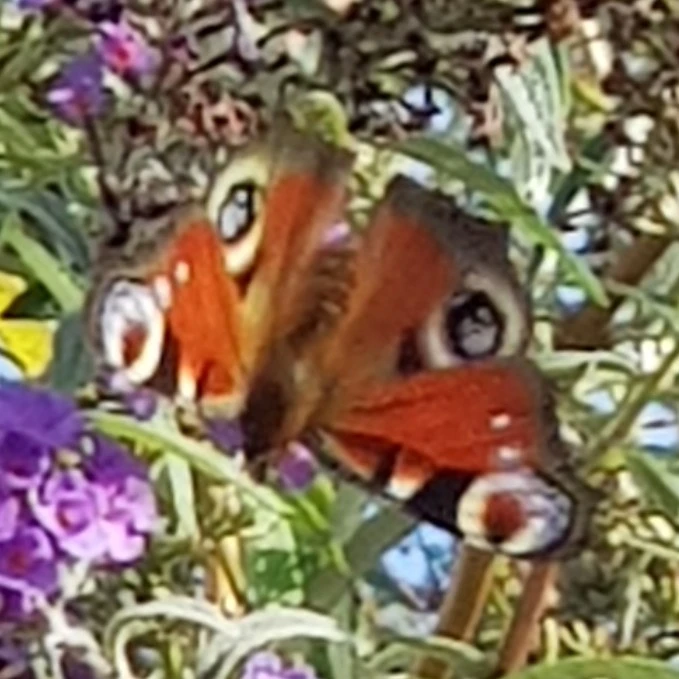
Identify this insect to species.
Aglais io
